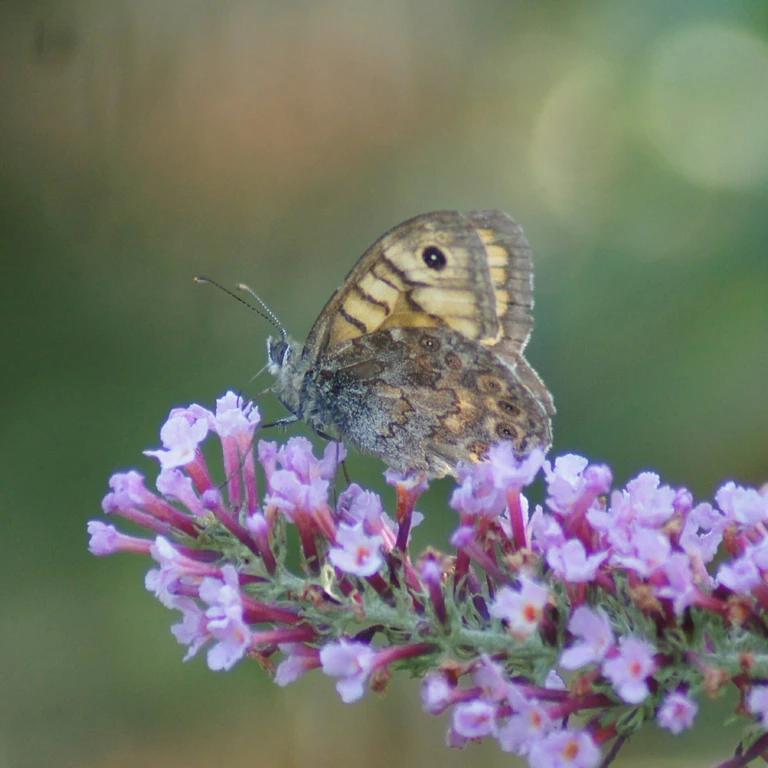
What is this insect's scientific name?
Lasiommata megera (also Pararge megera)
